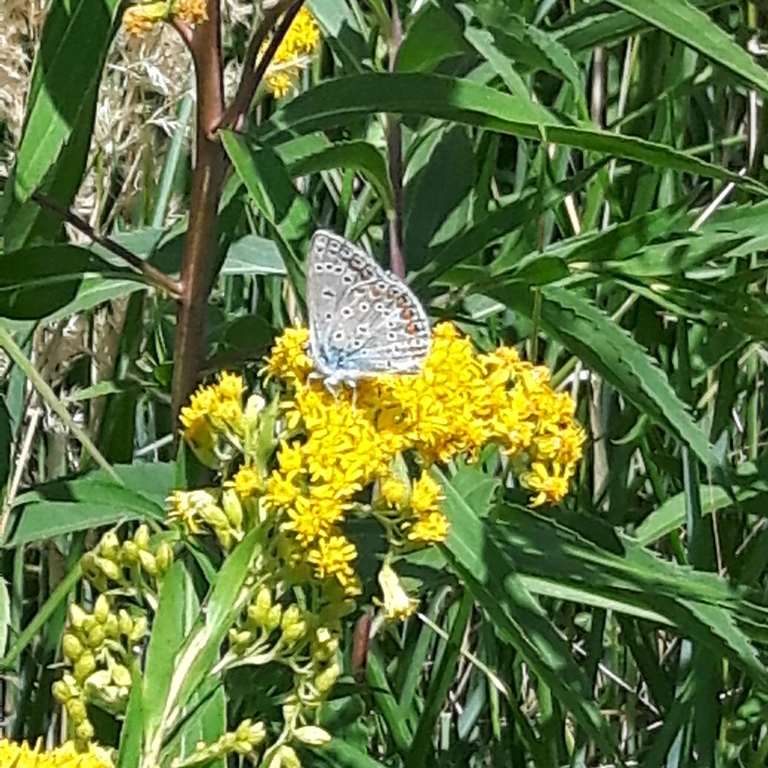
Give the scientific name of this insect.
Polyommatus icarus
